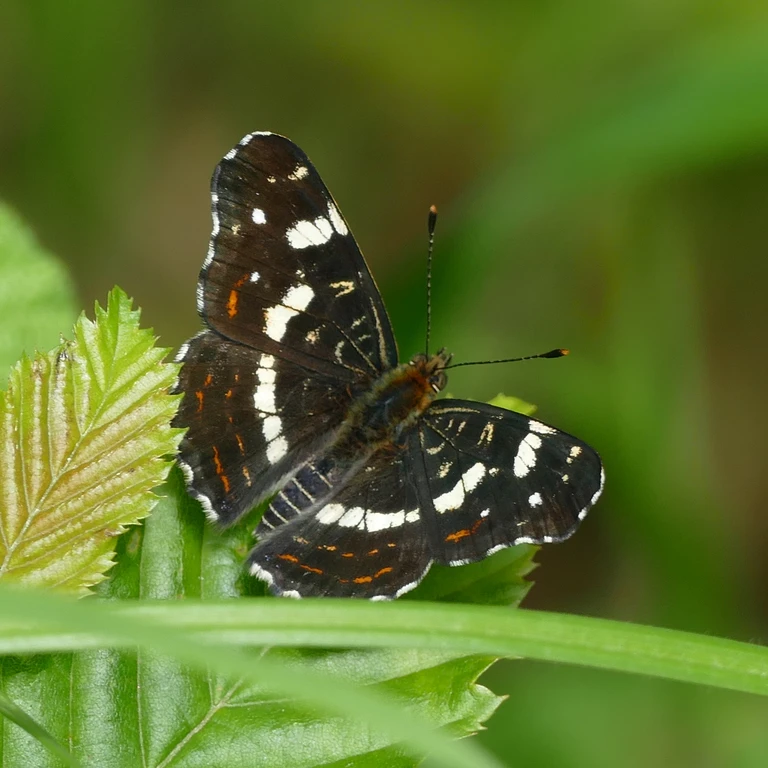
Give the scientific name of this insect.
Araschnia levana
